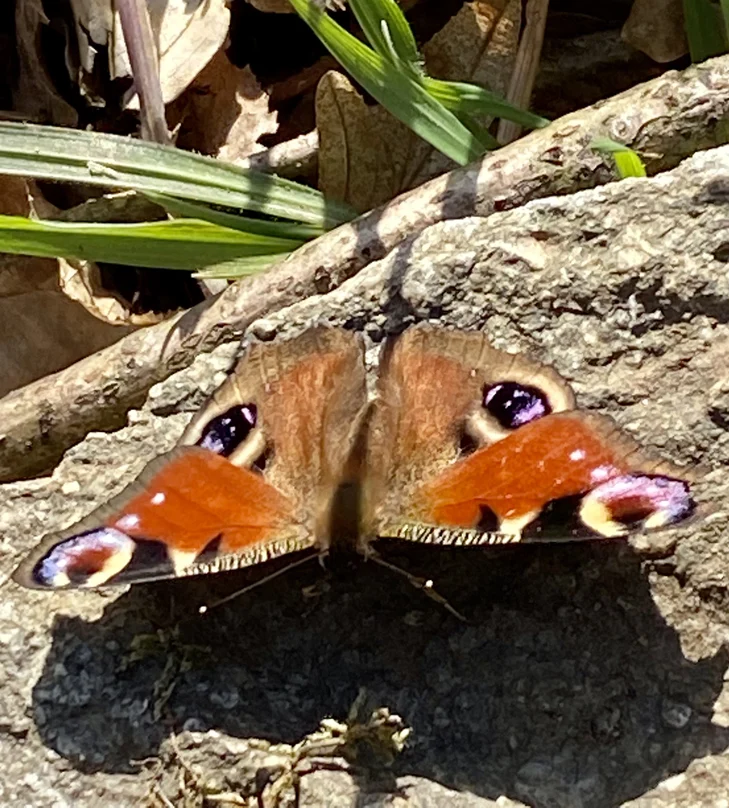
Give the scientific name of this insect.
Aglais io
